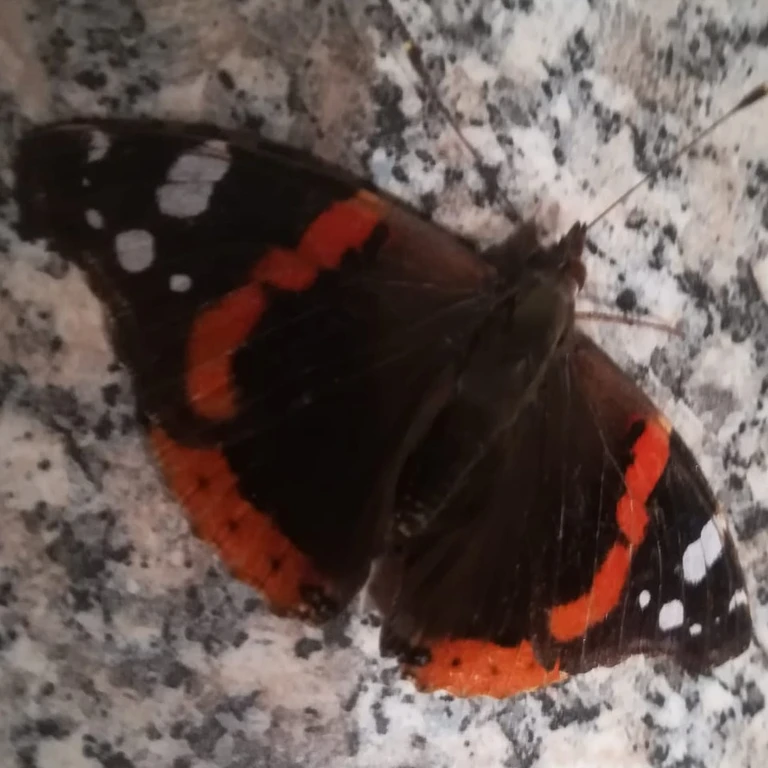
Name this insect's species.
Vanessa atalanta
